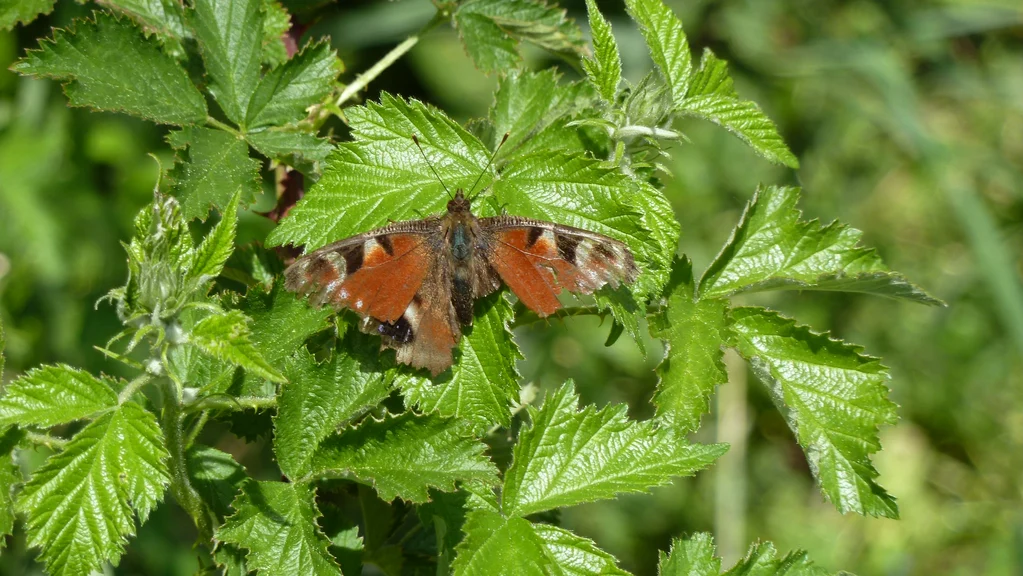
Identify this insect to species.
Aglais io
